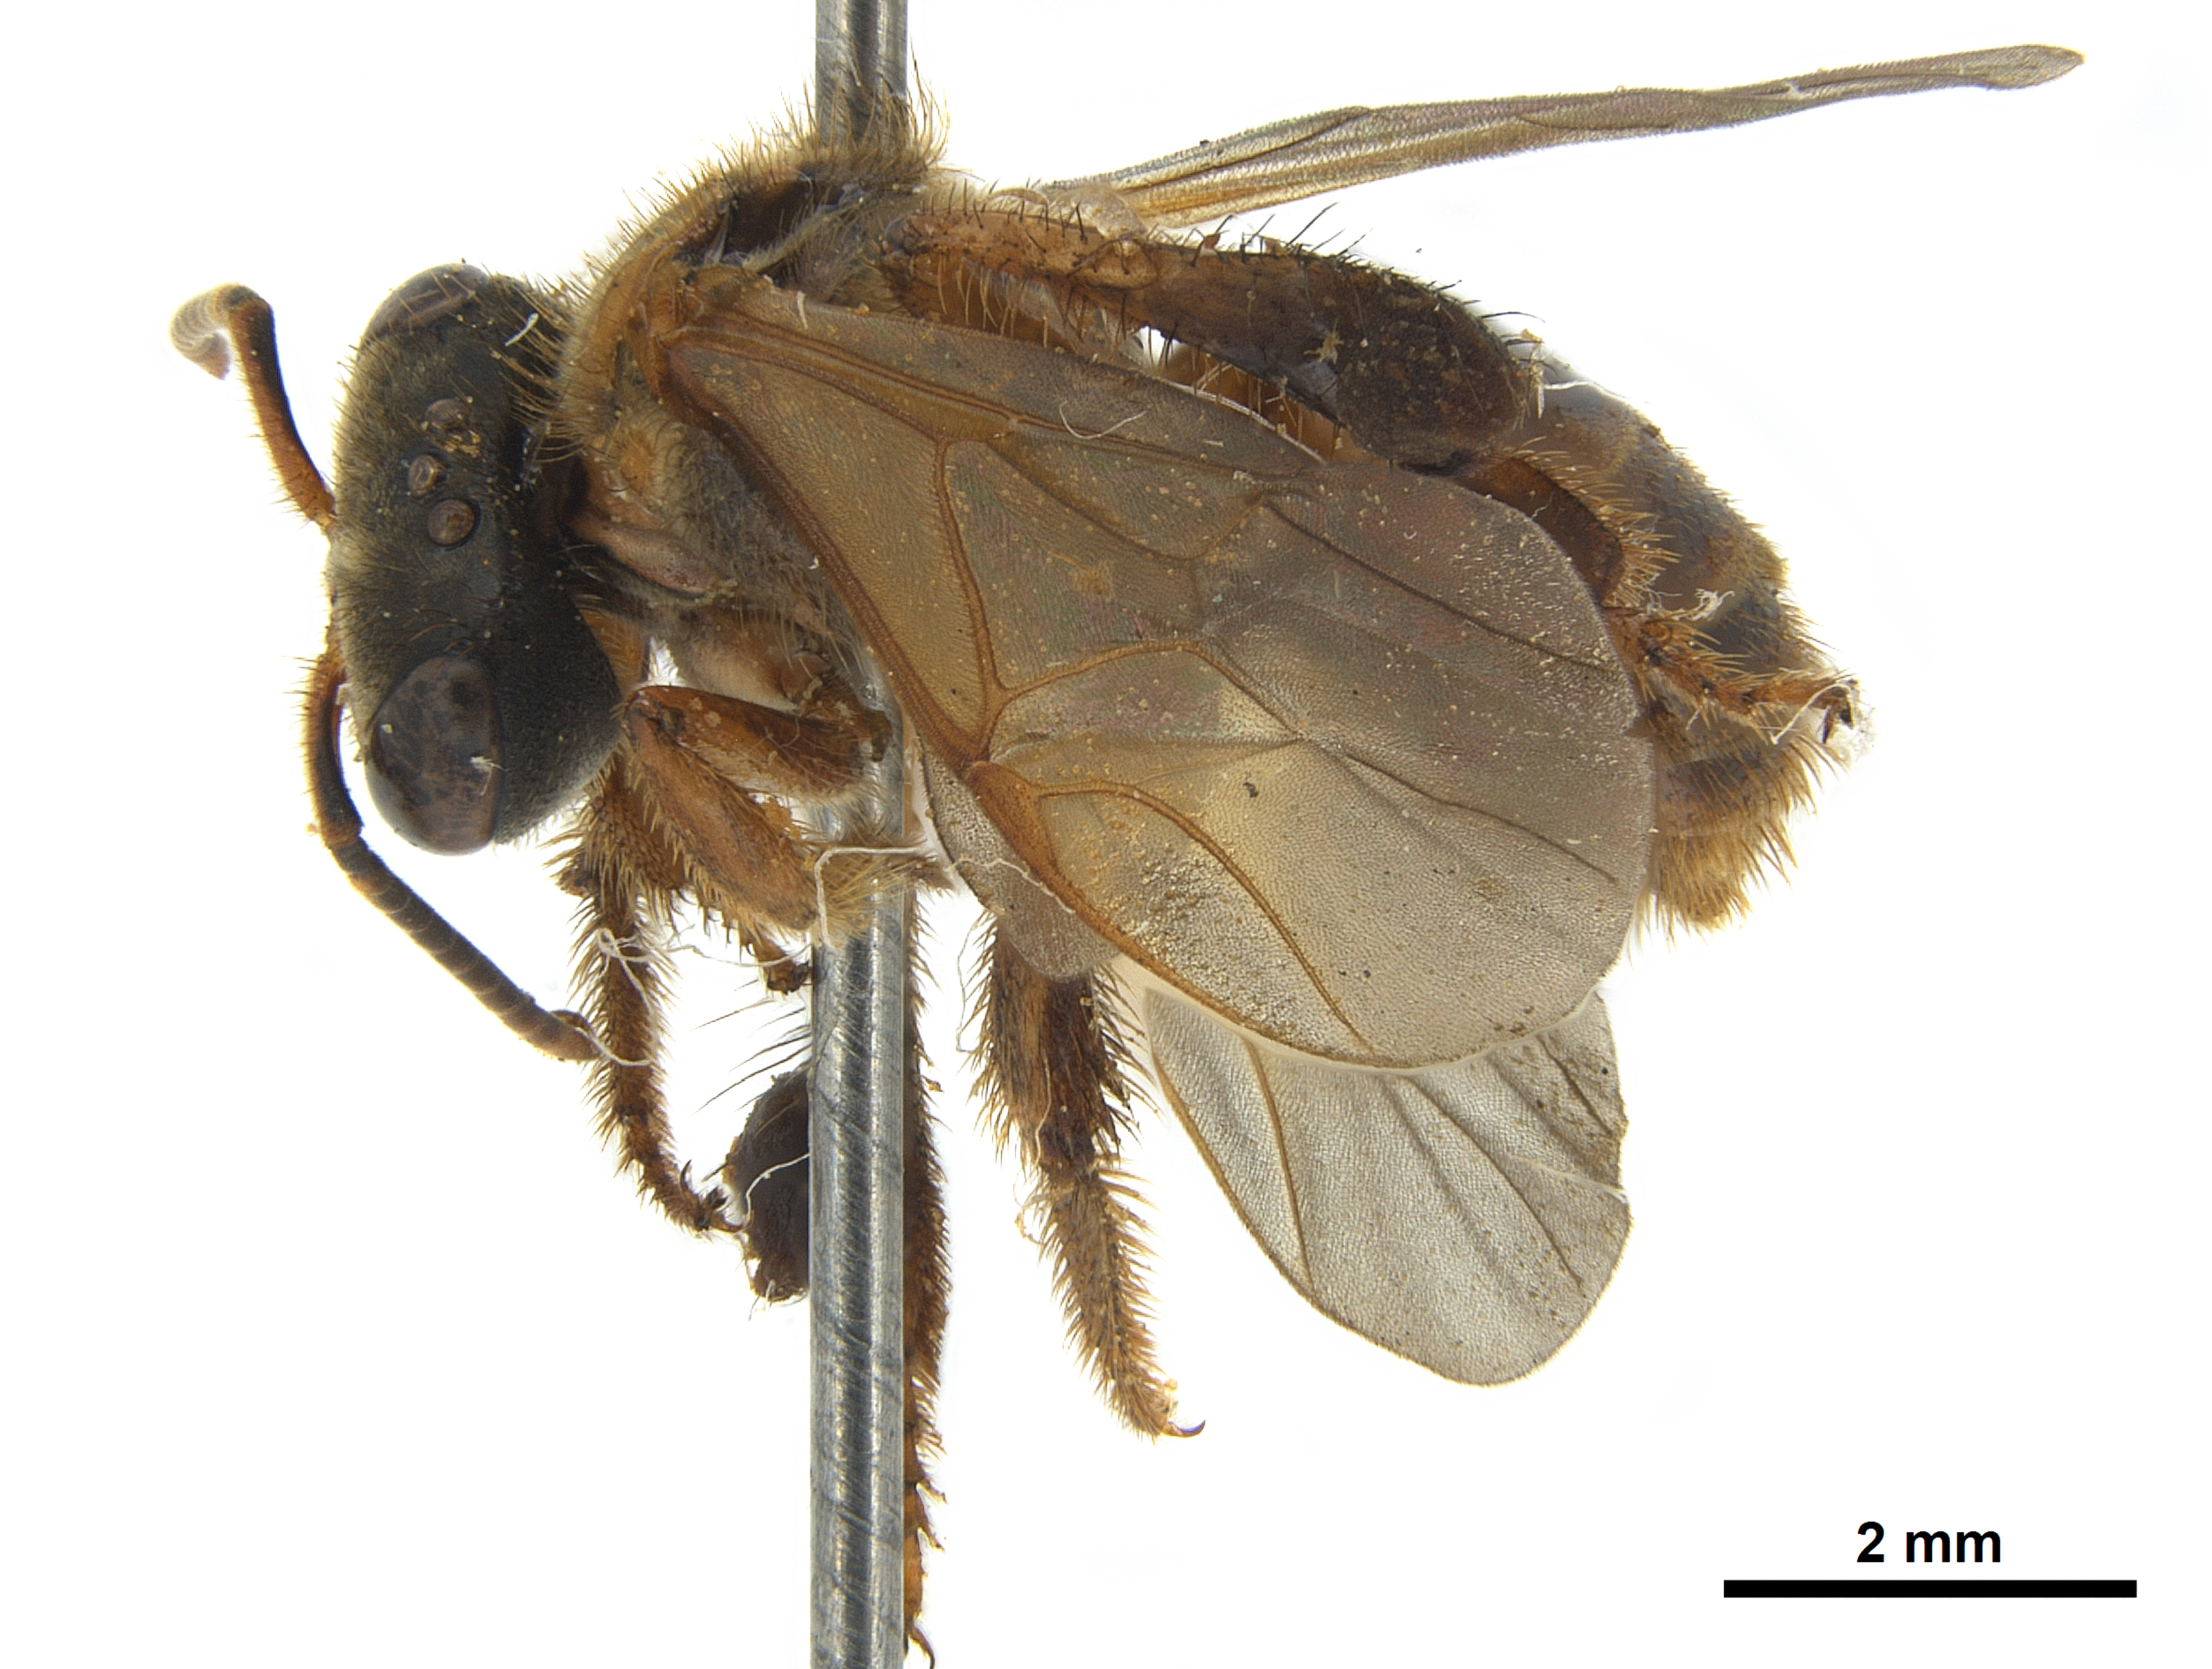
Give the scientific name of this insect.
Ptilotrigona pereneae
